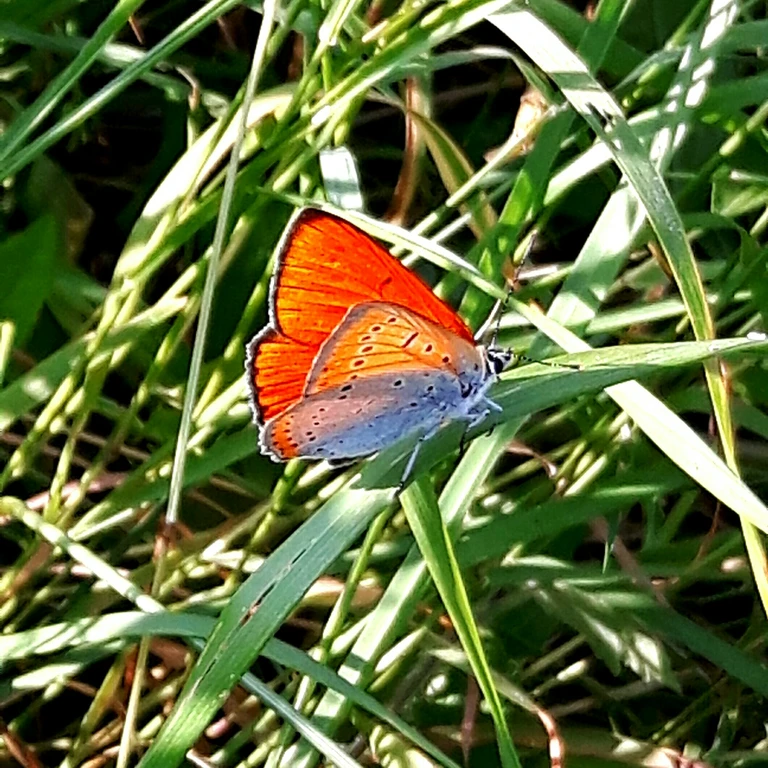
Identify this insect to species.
Lycaena dispar
